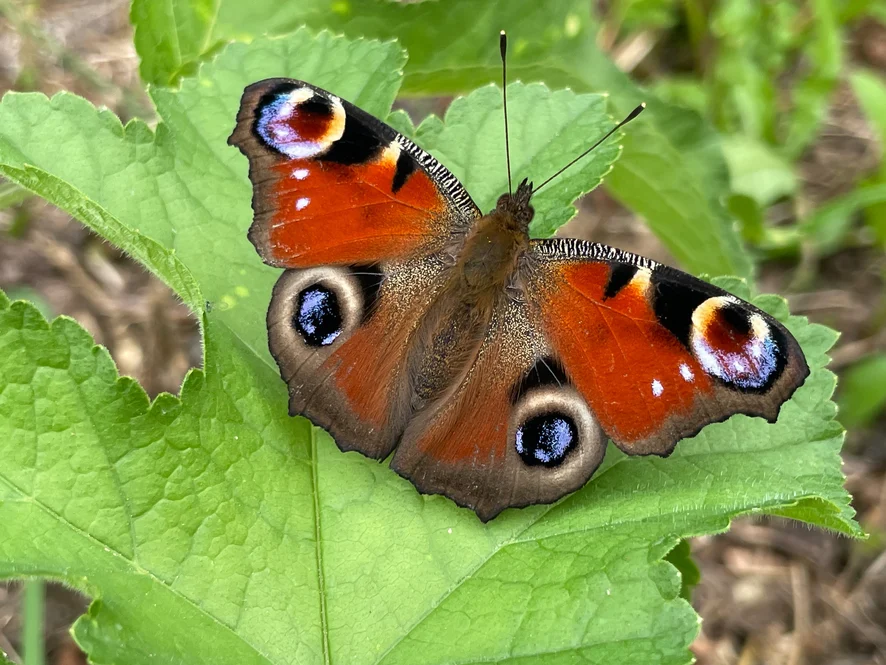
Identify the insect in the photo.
Aglais io
